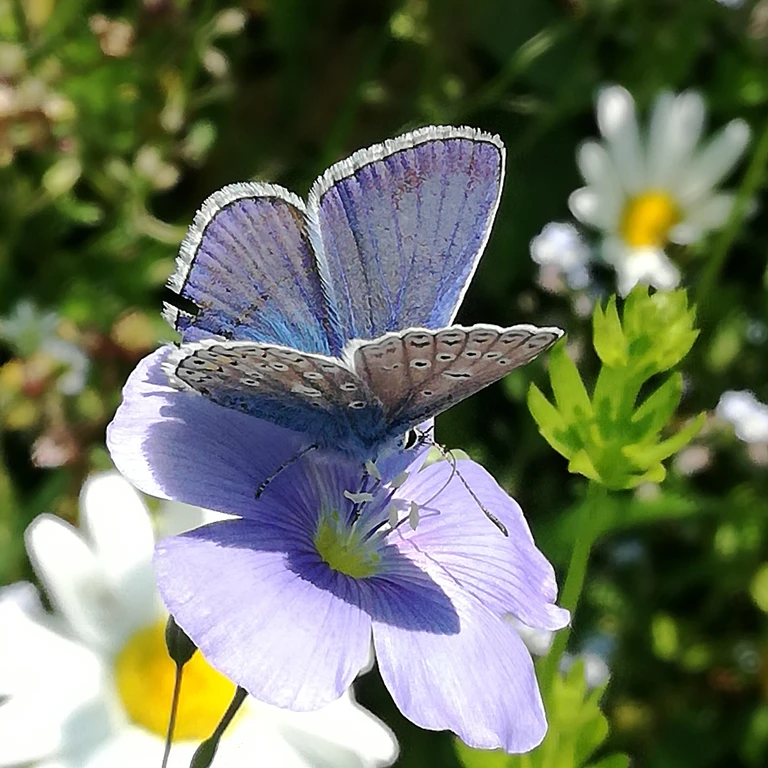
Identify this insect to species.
Polyommatus icarus
